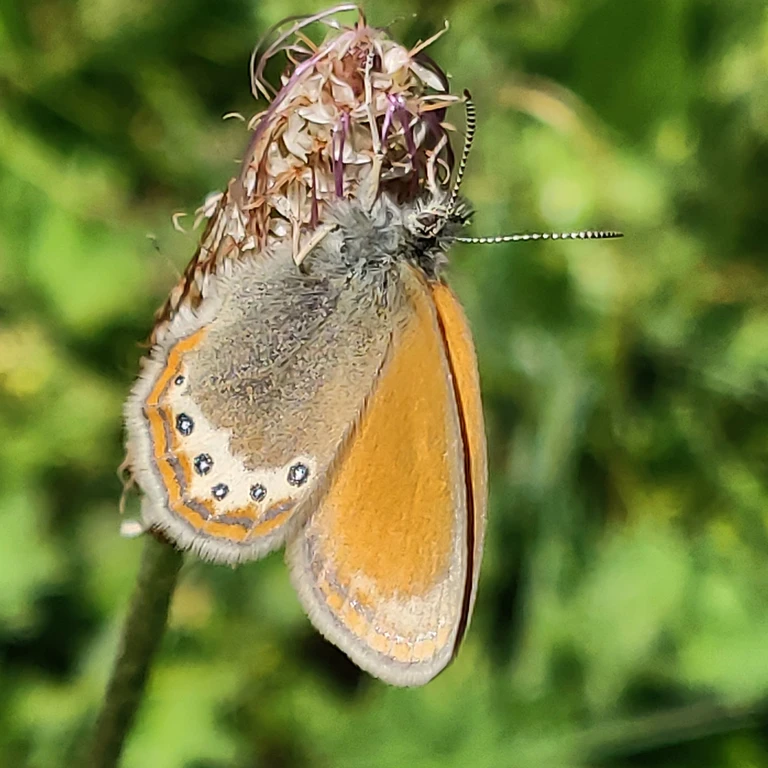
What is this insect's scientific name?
Coenonympha gardetta
